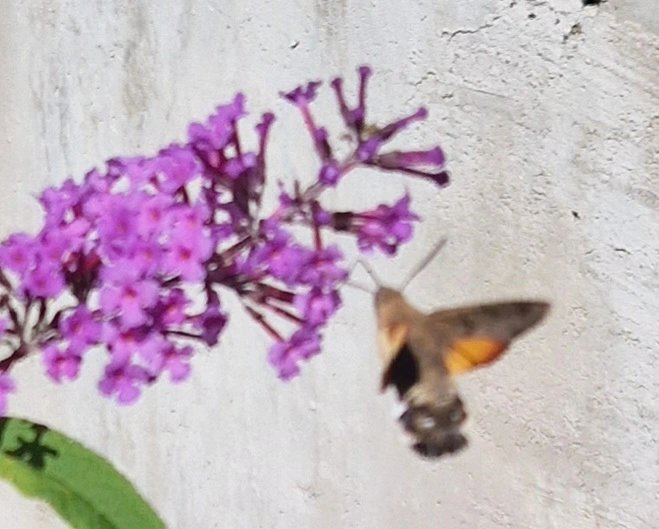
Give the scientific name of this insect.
Macroglossum stellatarum
